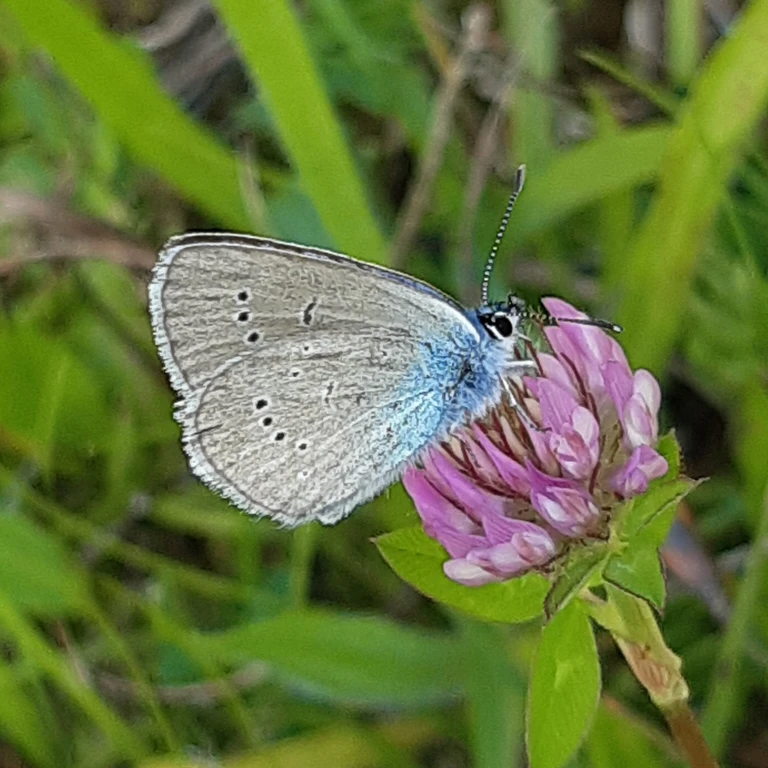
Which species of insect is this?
Cyaniris semiargus
